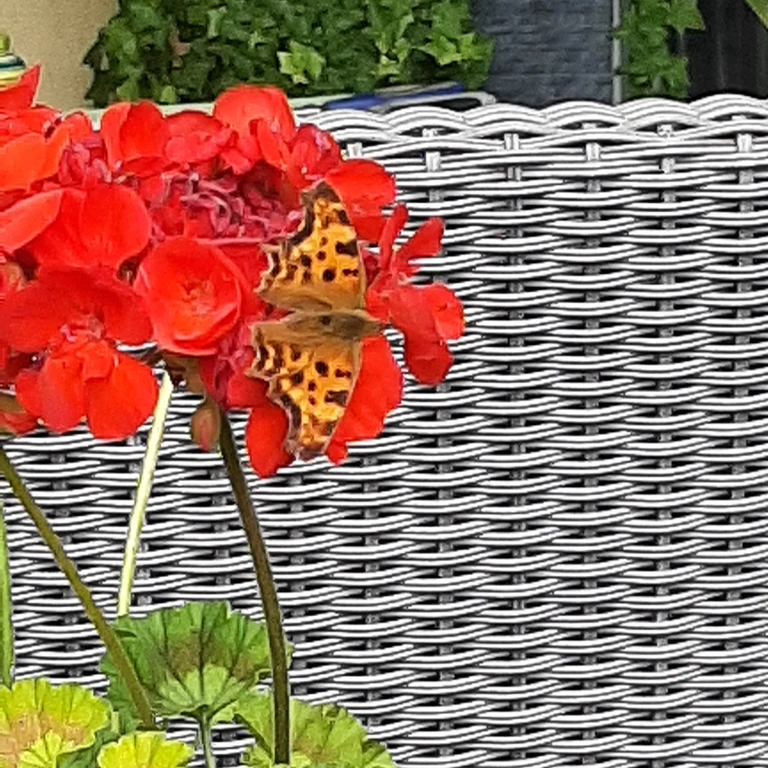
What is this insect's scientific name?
Polygonia c-album
